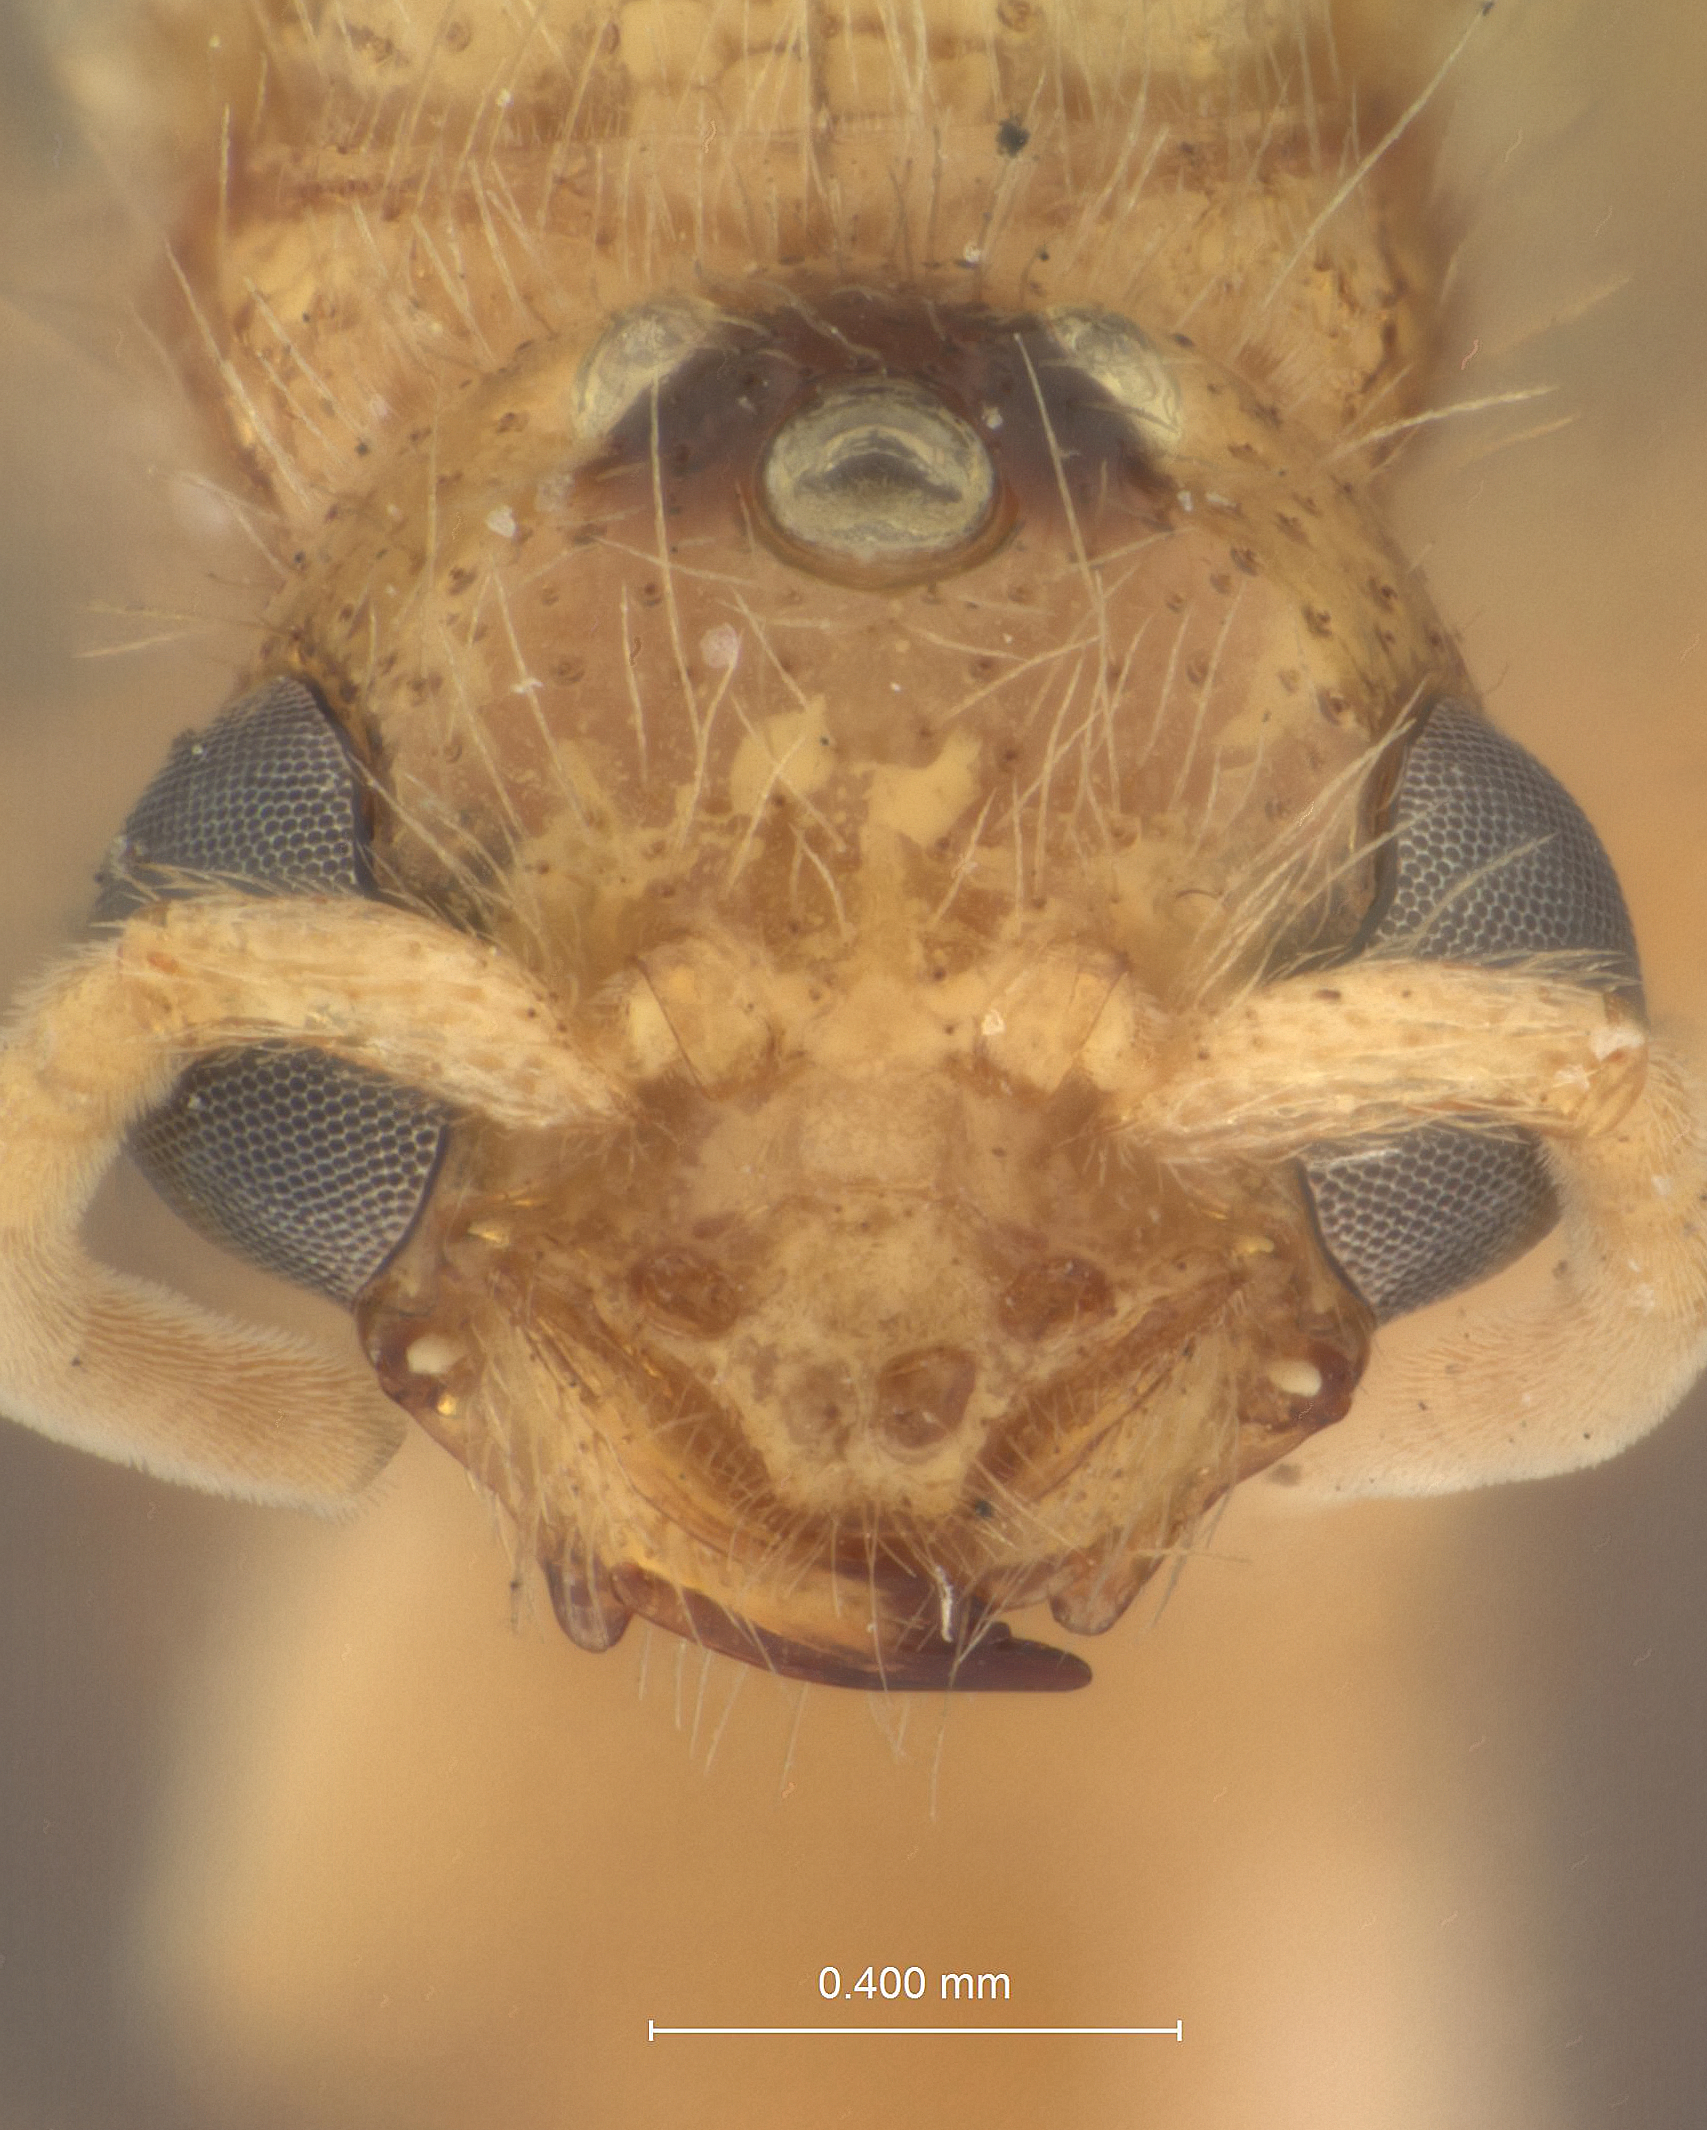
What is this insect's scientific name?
Odontophotopsis quadrispinosa
